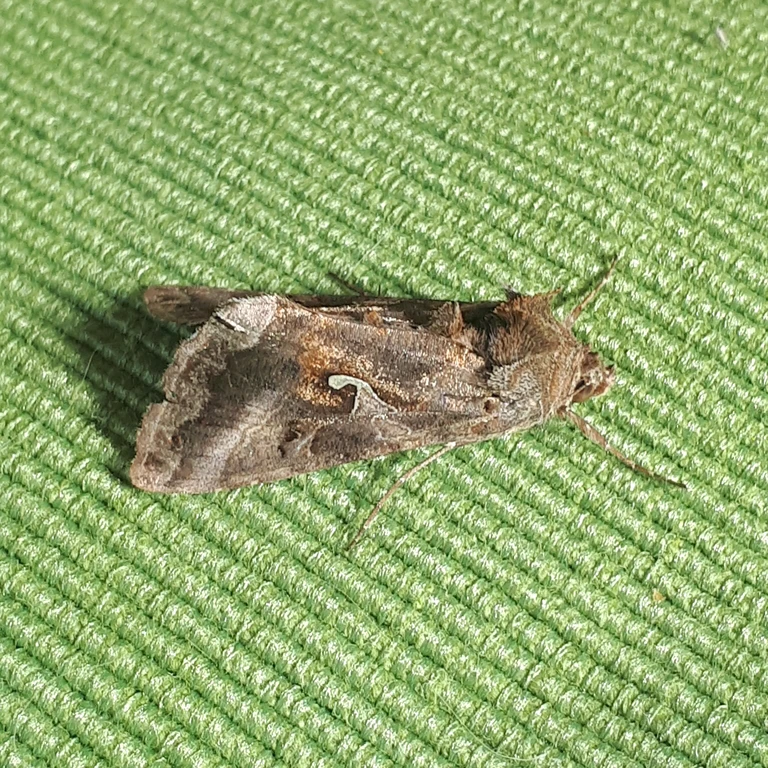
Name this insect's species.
Autographa gamma
